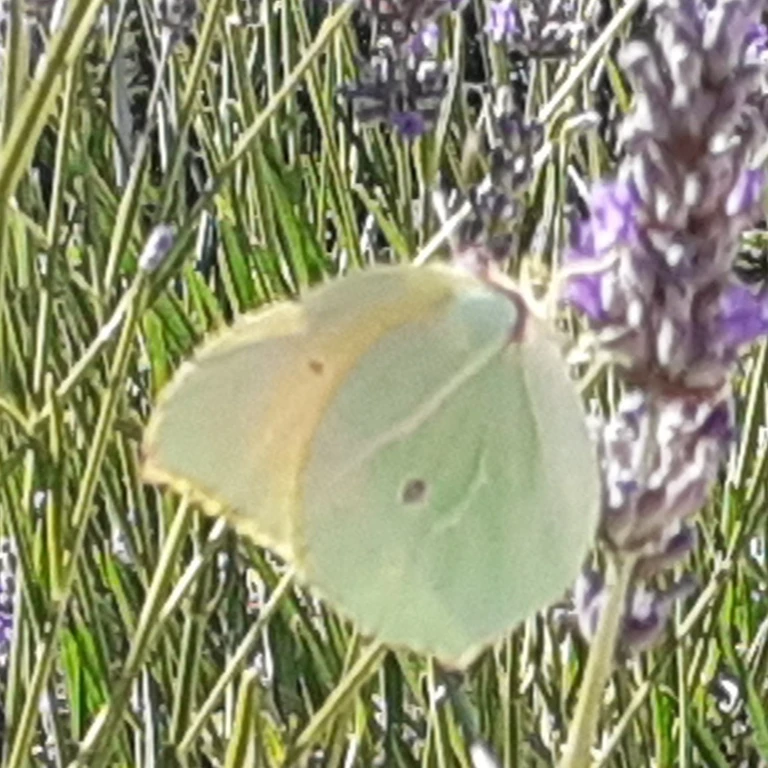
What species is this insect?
Gonepteryx rhamni
